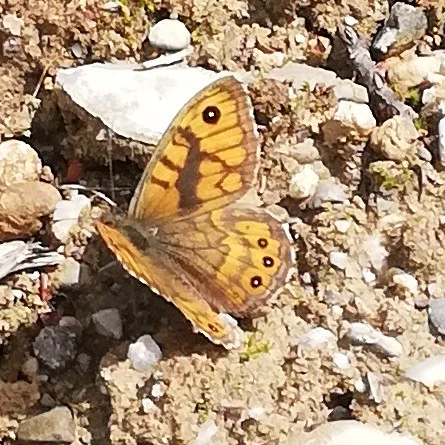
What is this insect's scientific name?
Lasiommata megera (also Pararge megera)
